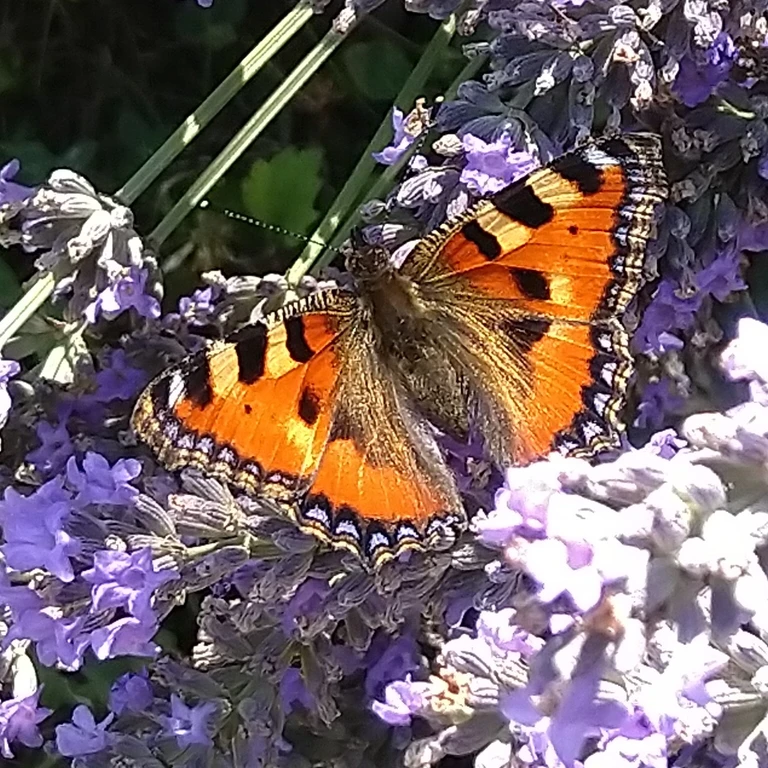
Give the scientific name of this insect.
Aglais urticae
